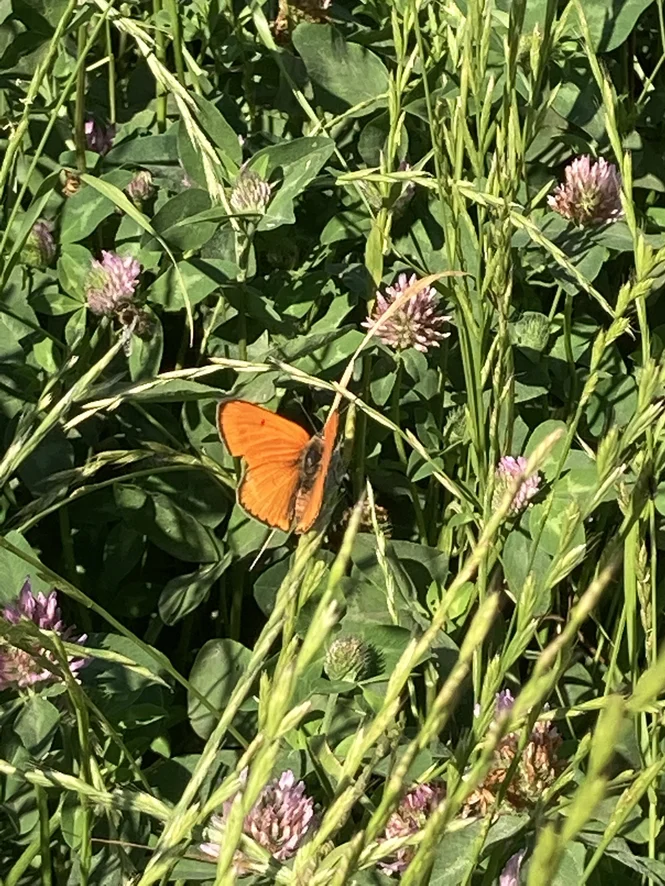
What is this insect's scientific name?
Lycaena dispar
